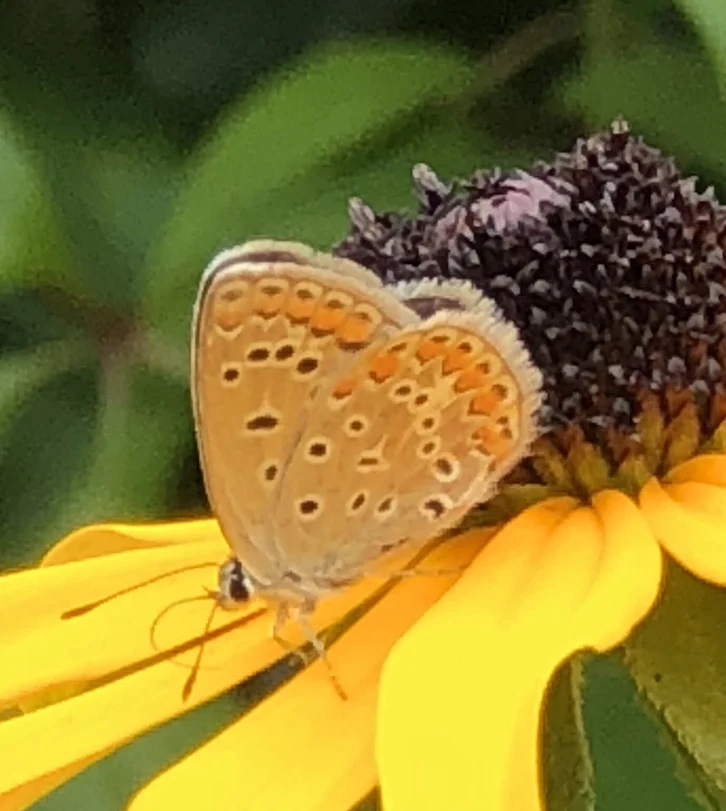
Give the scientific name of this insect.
Polyommatus icarus
